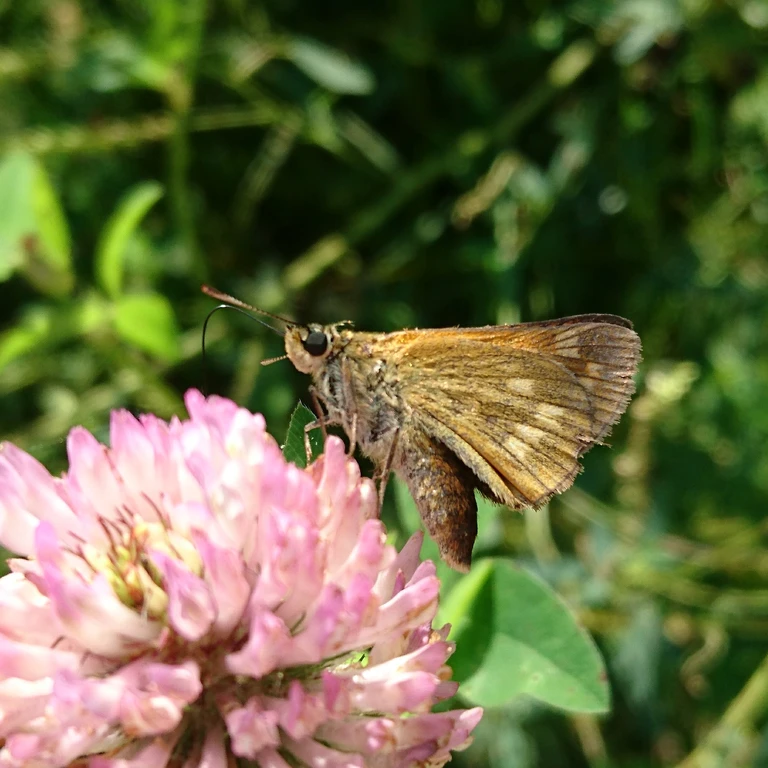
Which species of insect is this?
Ochlodes sylvanus (also Ochlodes venata)
